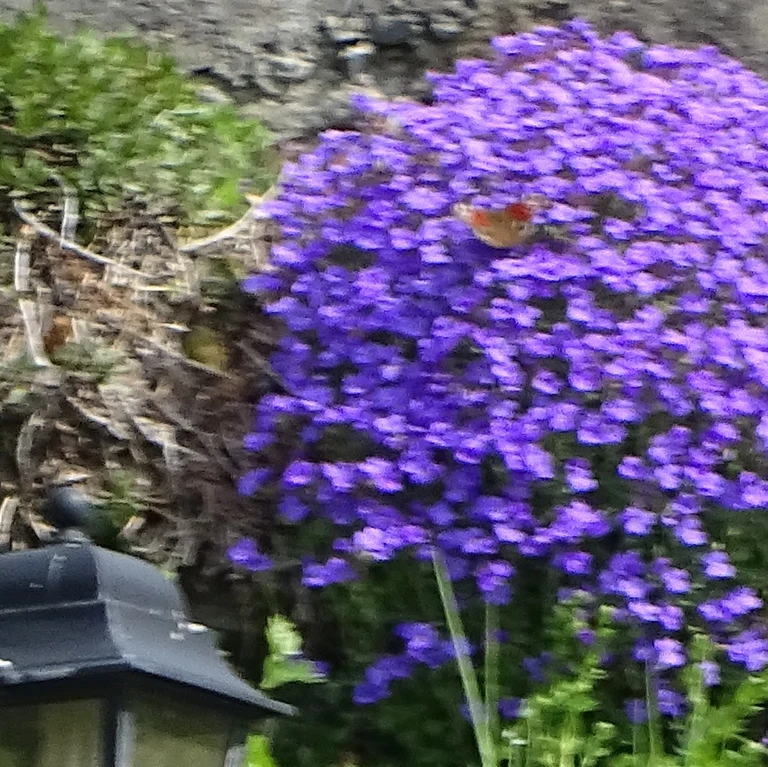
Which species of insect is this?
Aglais io
